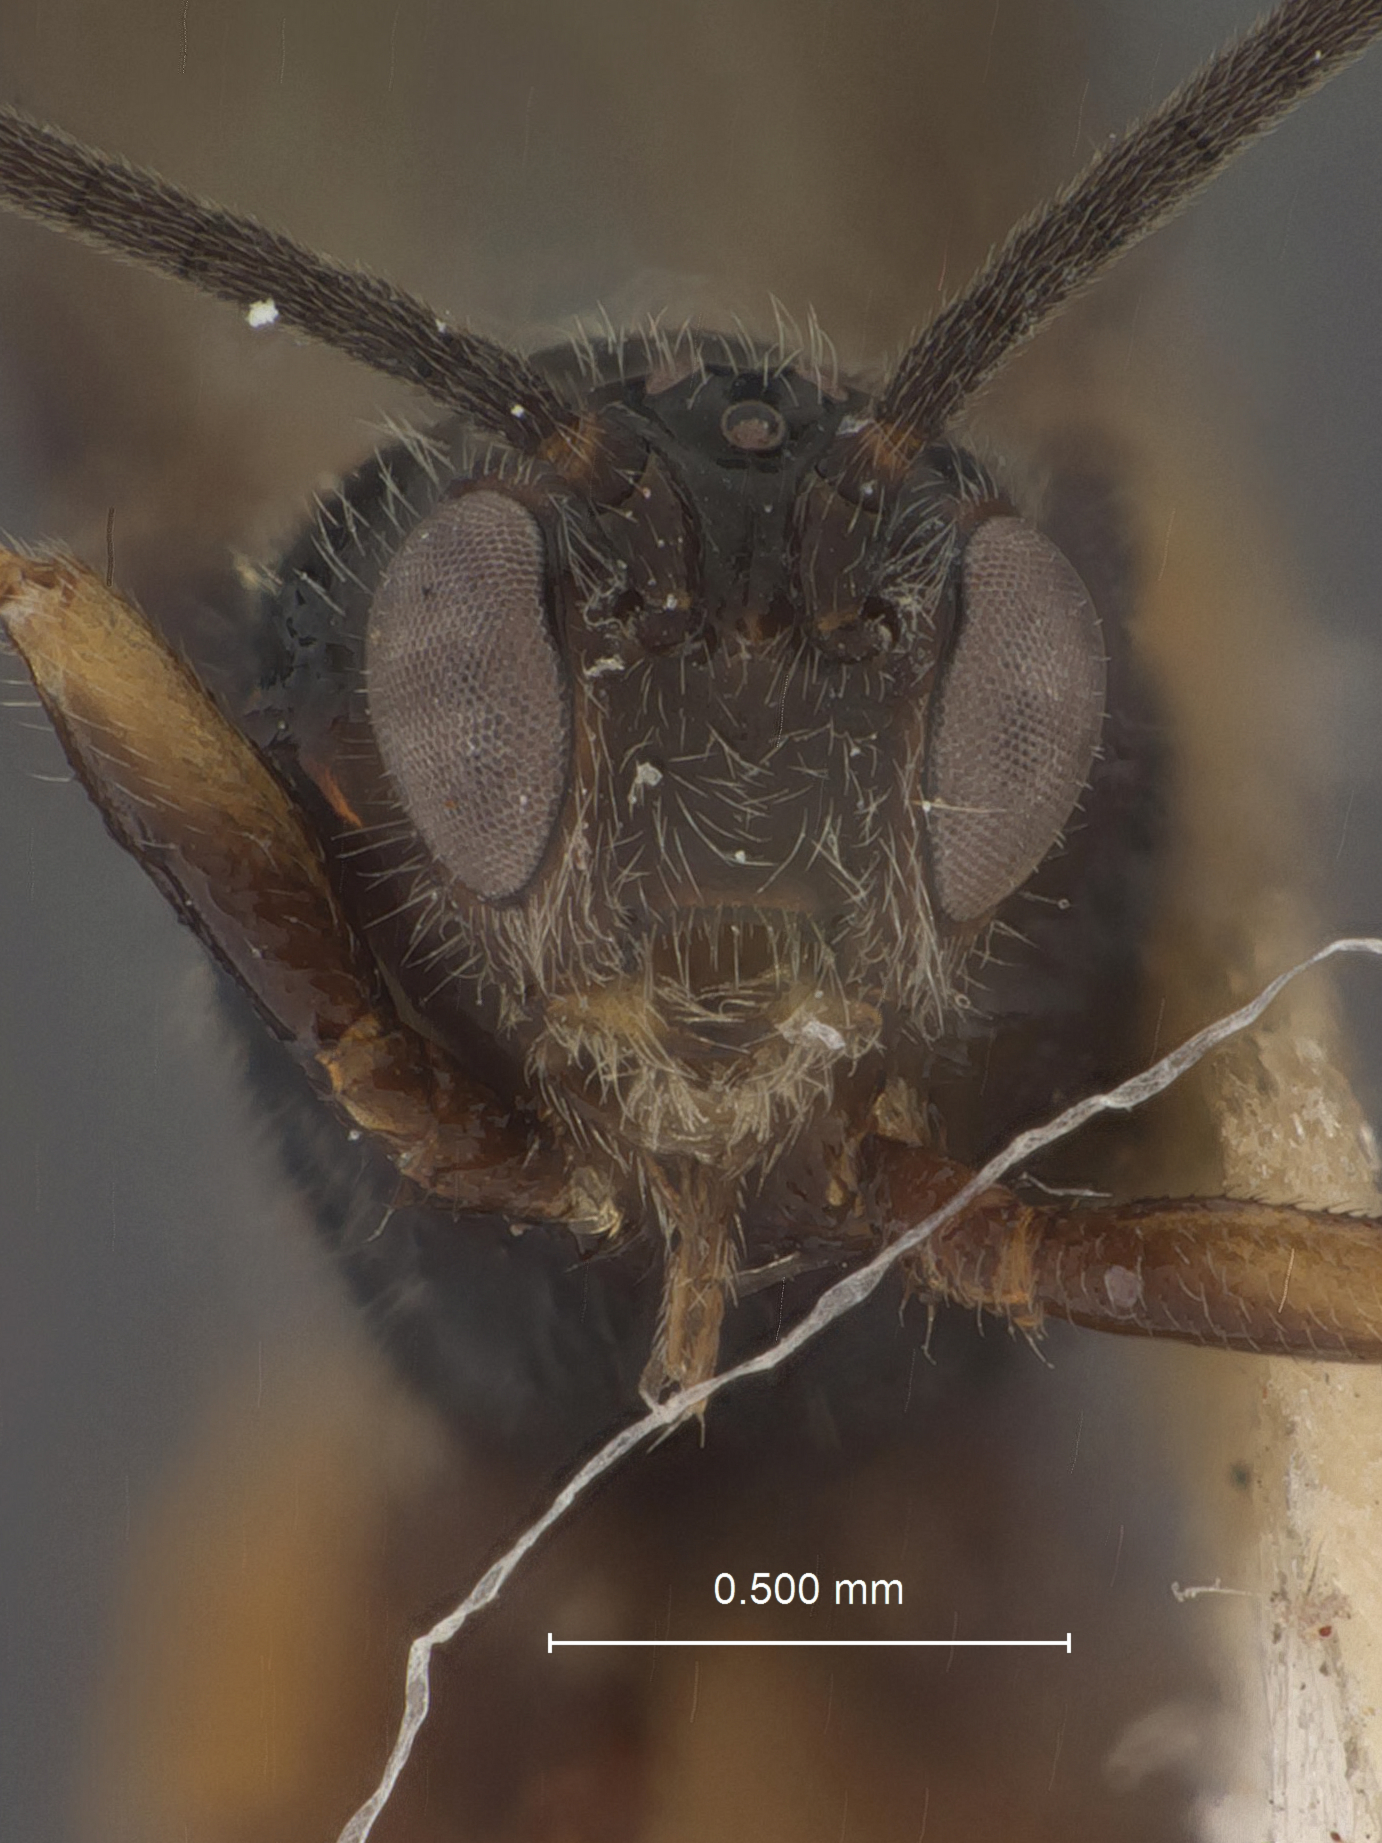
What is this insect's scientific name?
Microbracon rhyacioniae
